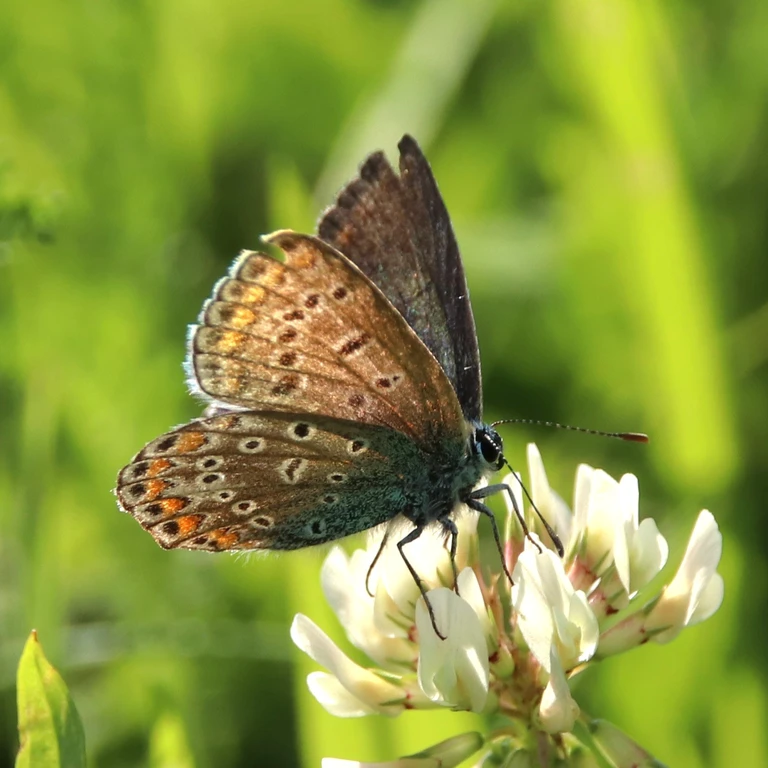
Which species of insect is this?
Polyommatus icarus
